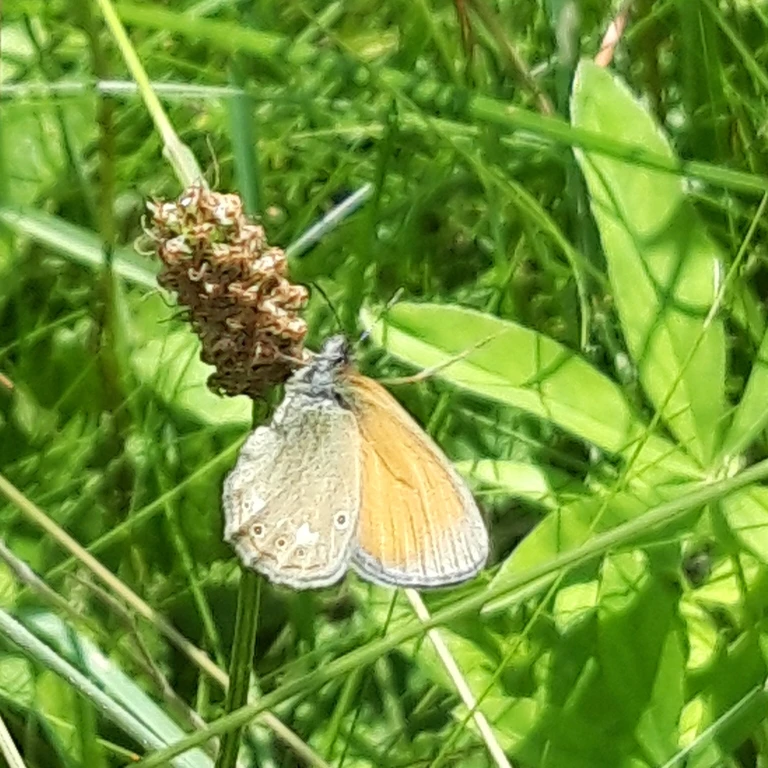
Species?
Coenonympha glycerion (also Coenonympha iphis)
